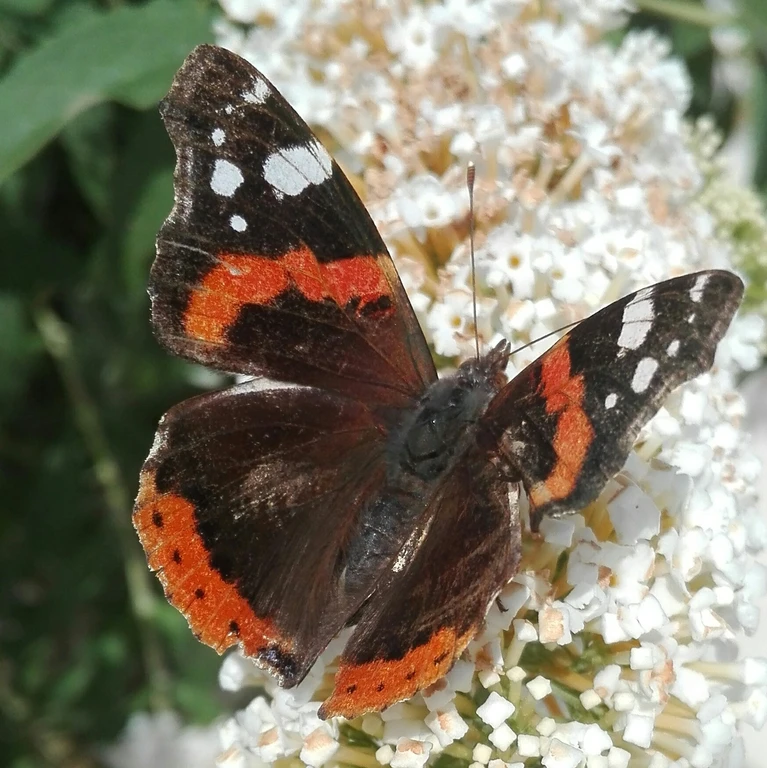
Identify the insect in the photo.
Vanessa atalanta
